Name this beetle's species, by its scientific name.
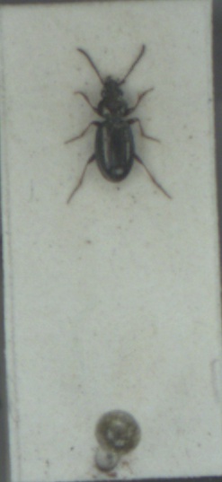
Bembidion lampros
